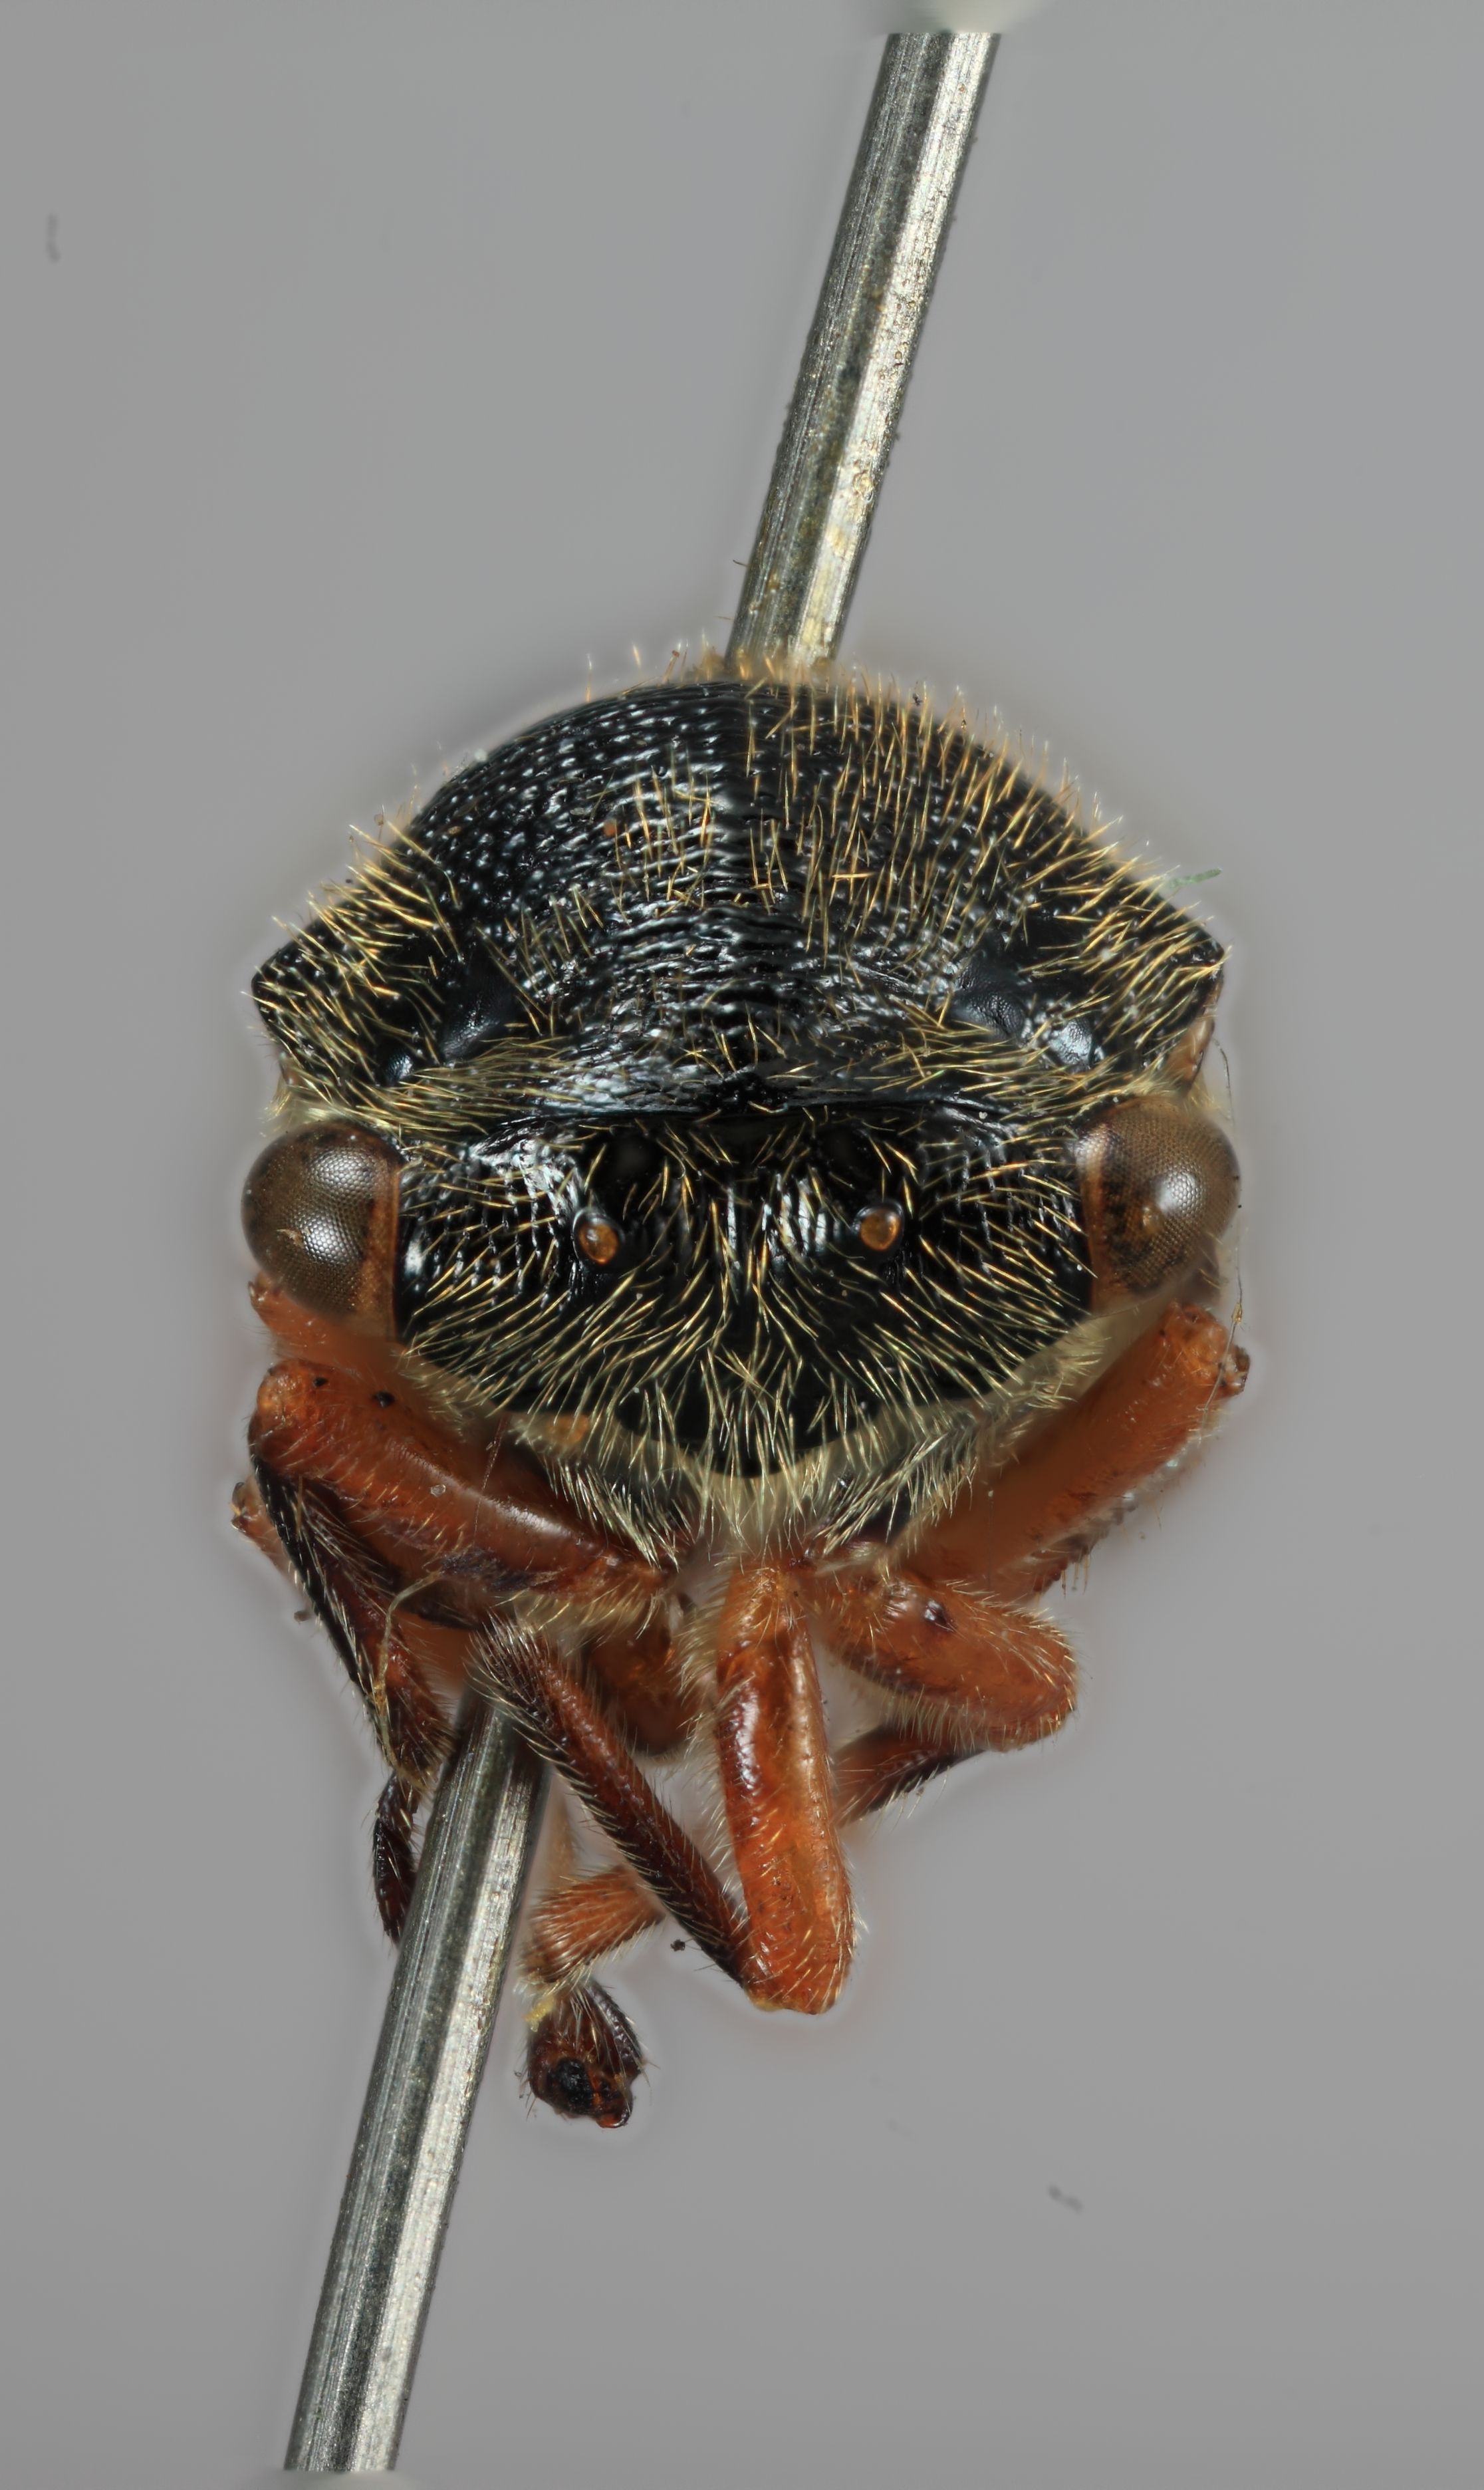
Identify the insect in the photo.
Cryptaspidia longa
